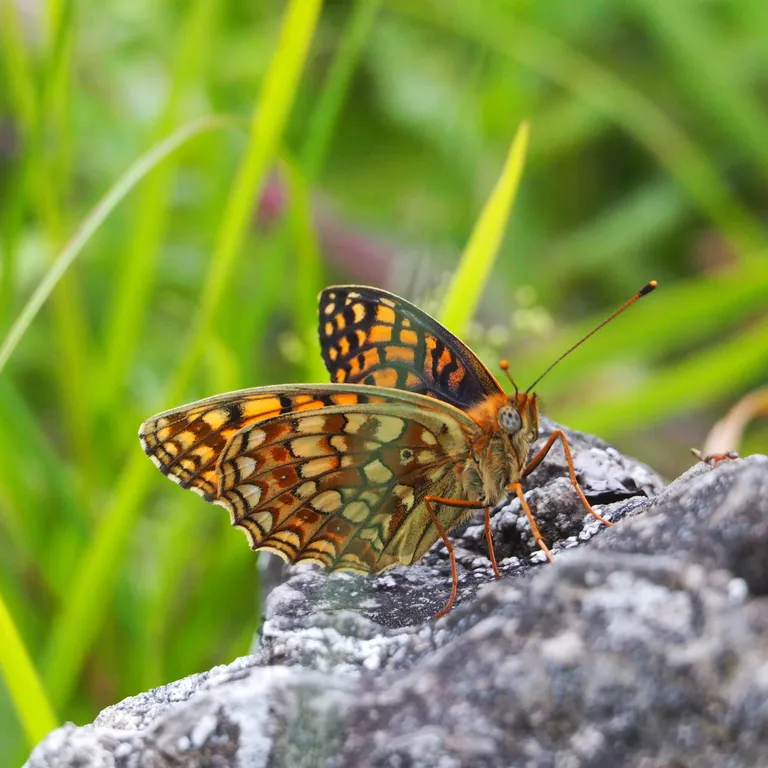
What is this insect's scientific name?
Fabriciana niobe
